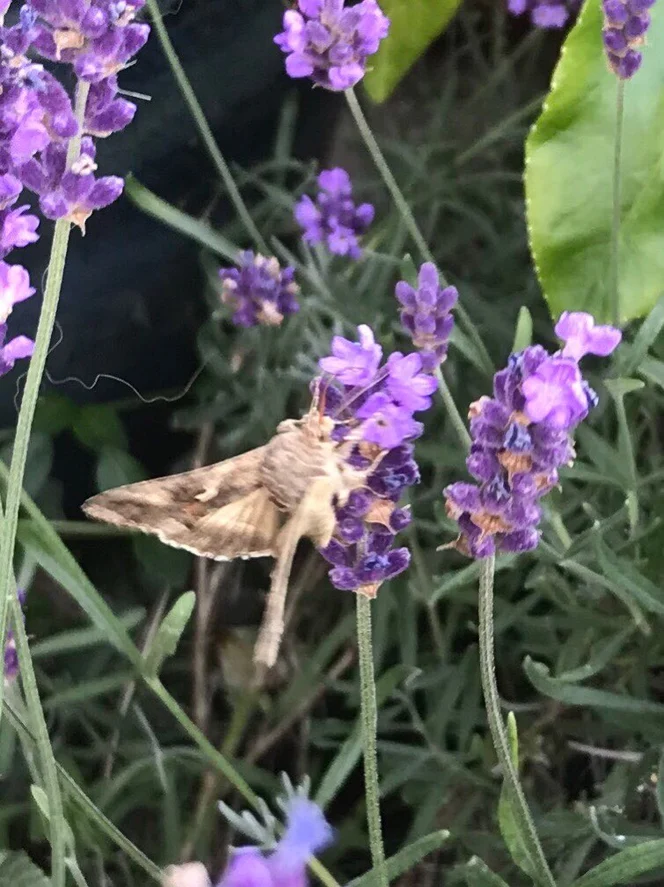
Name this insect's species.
Autographa gamma
